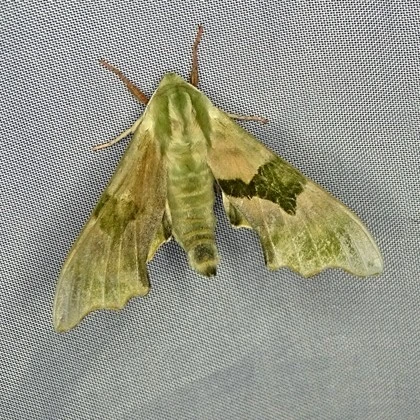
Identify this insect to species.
Mimas tiliae
